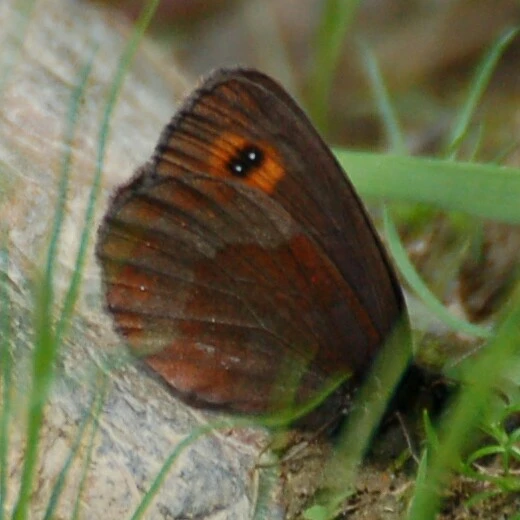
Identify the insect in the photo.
Erebia aethiops
